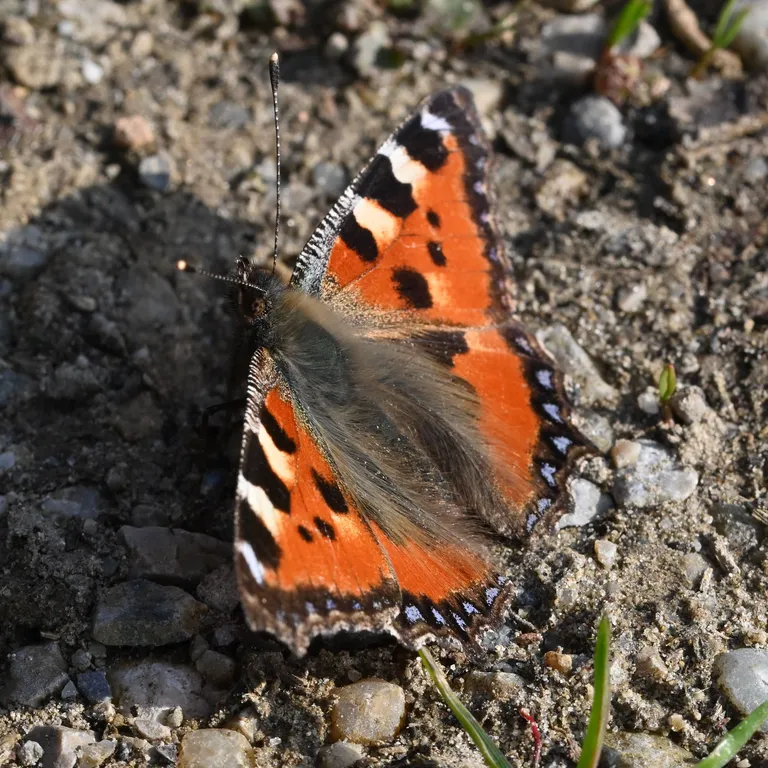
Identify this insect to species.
Aglais urticae
